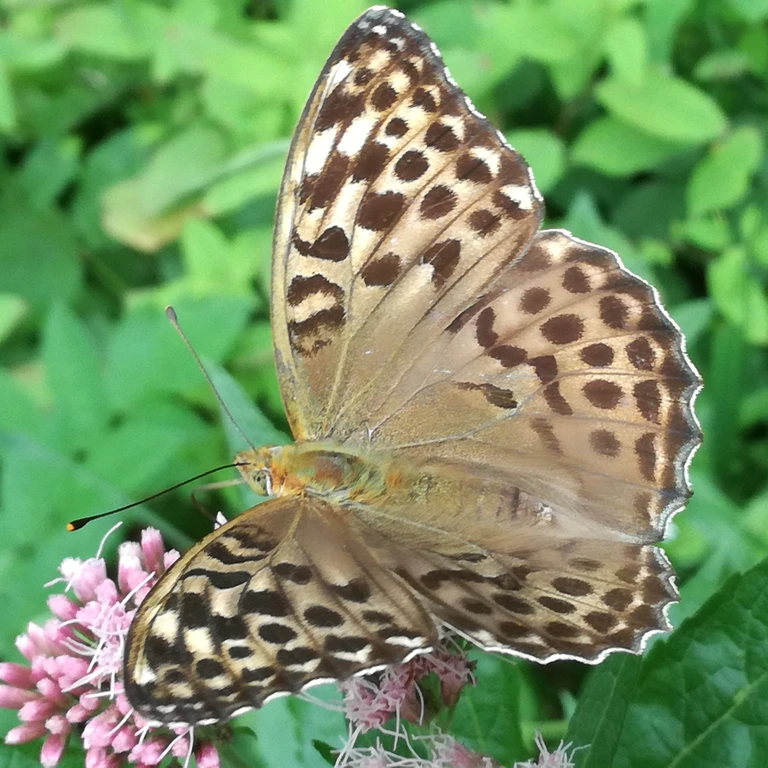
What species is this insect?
Argynnis paphia
